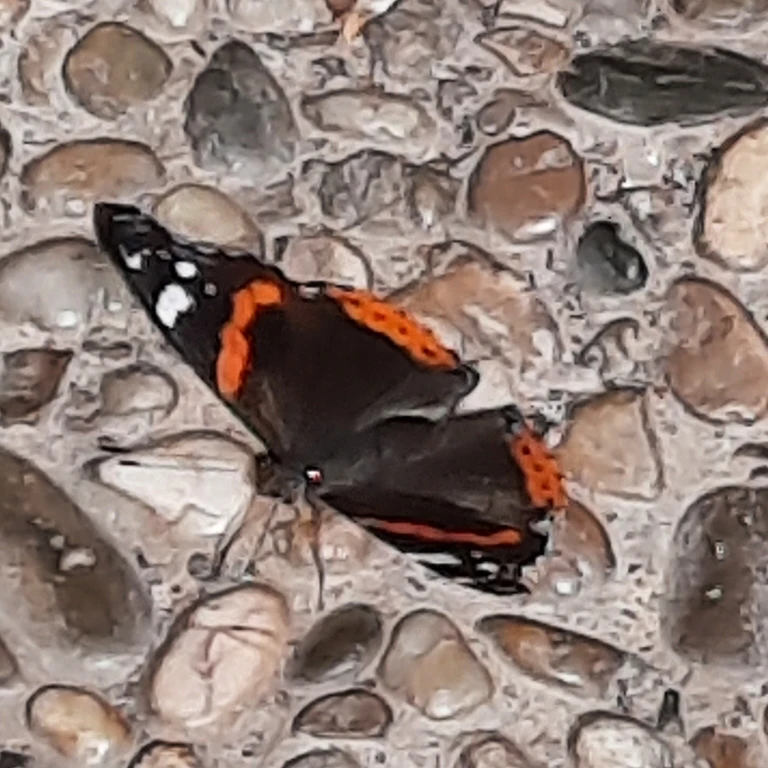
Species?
Vanessa atalanta
